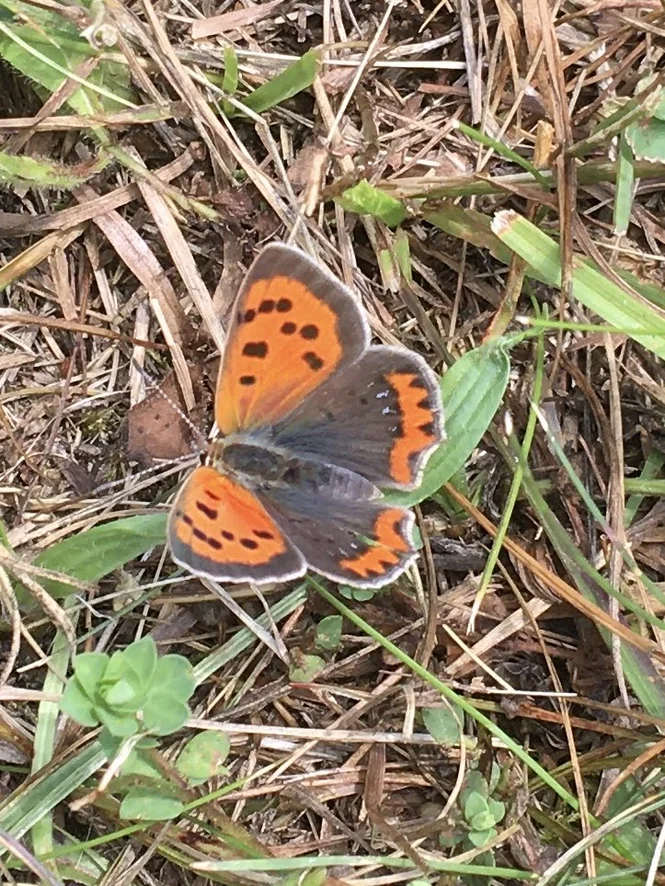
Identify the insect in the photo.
Lycaena phlaeas
